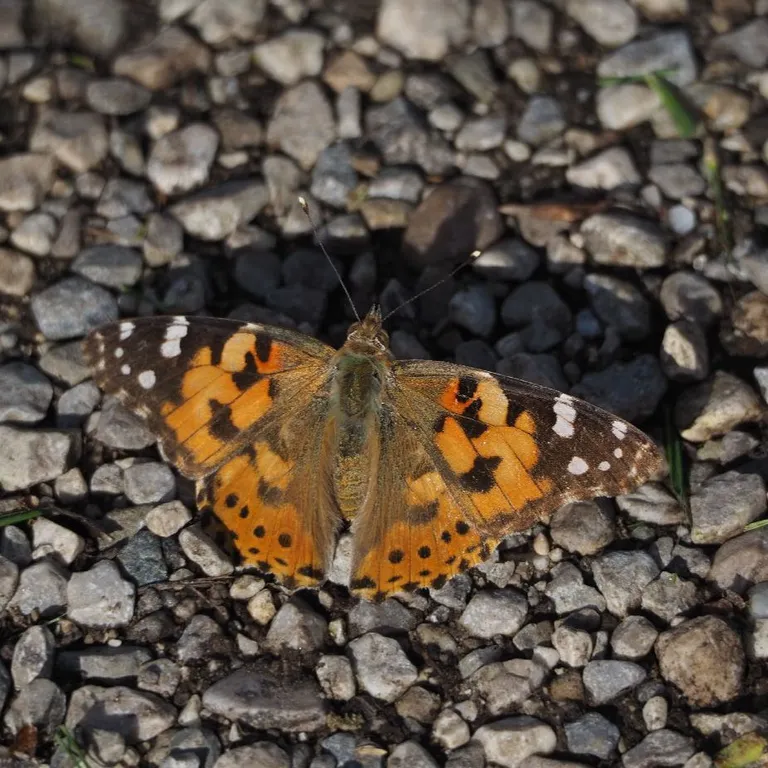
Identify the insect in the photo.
Vanessa cardui
